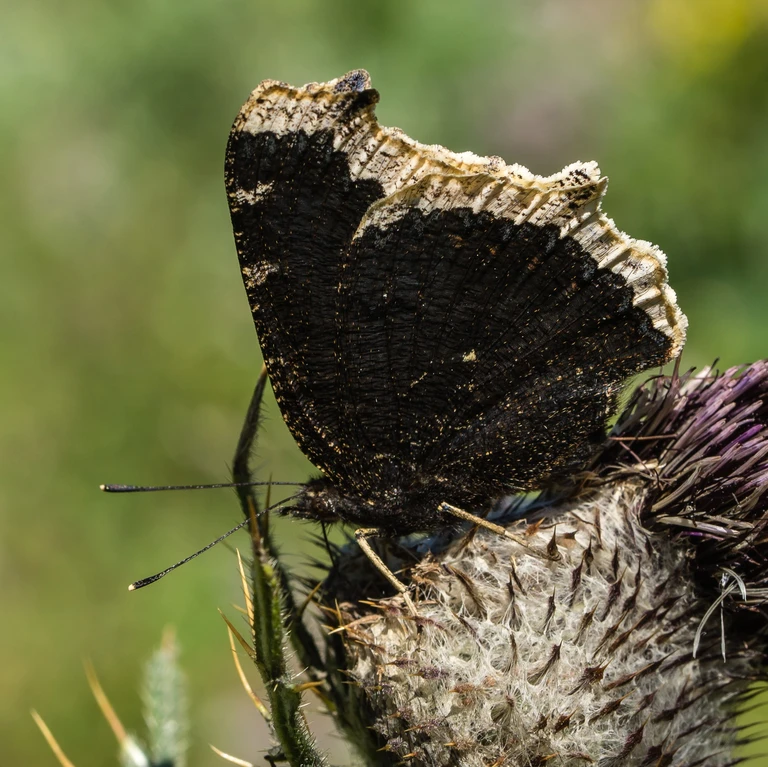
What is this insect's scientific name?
Nymphalis antiopa
